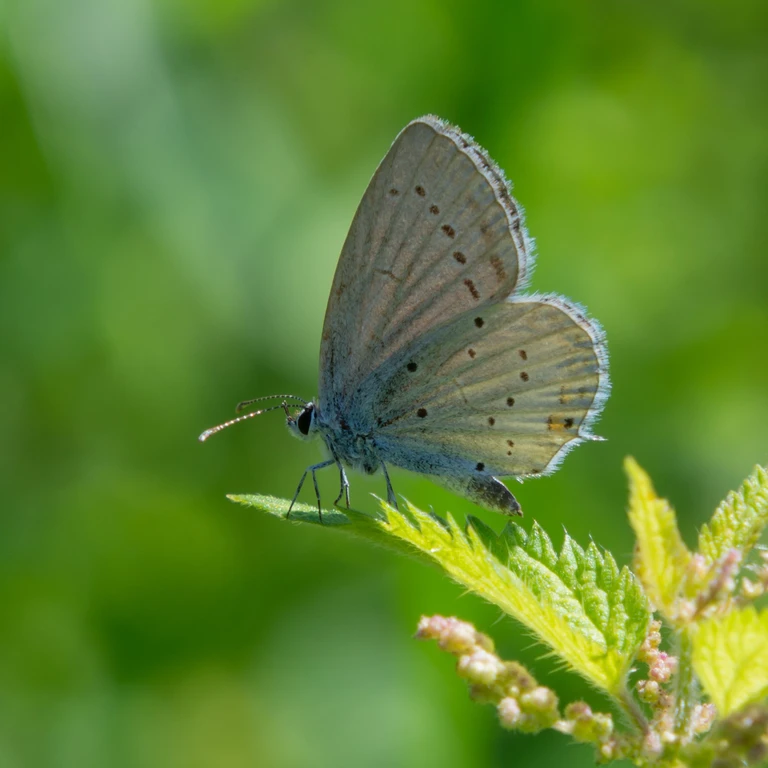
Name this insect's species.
Cupido argiades (also Elkalyce argiades)
